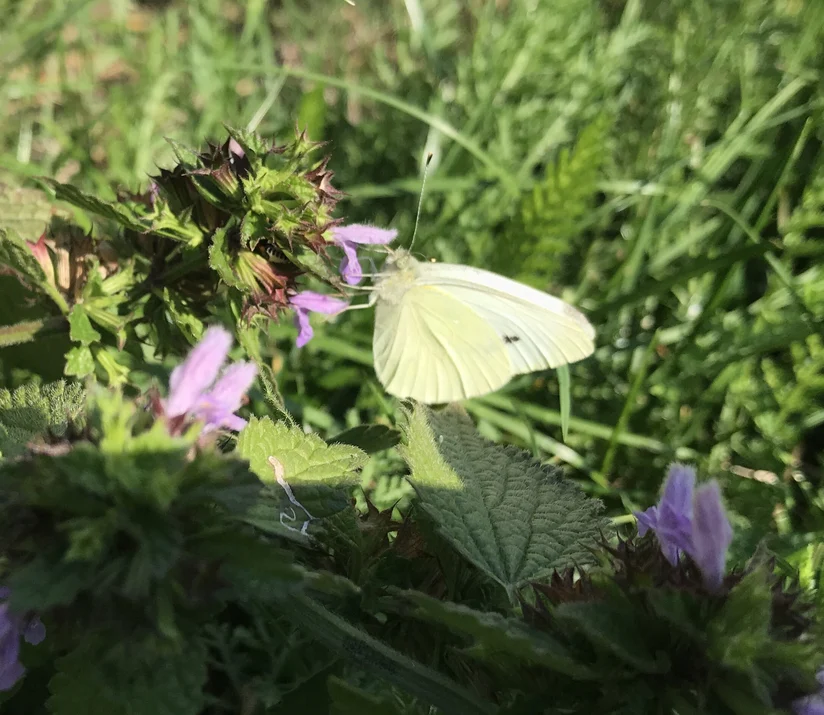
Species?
Pieris rapae
